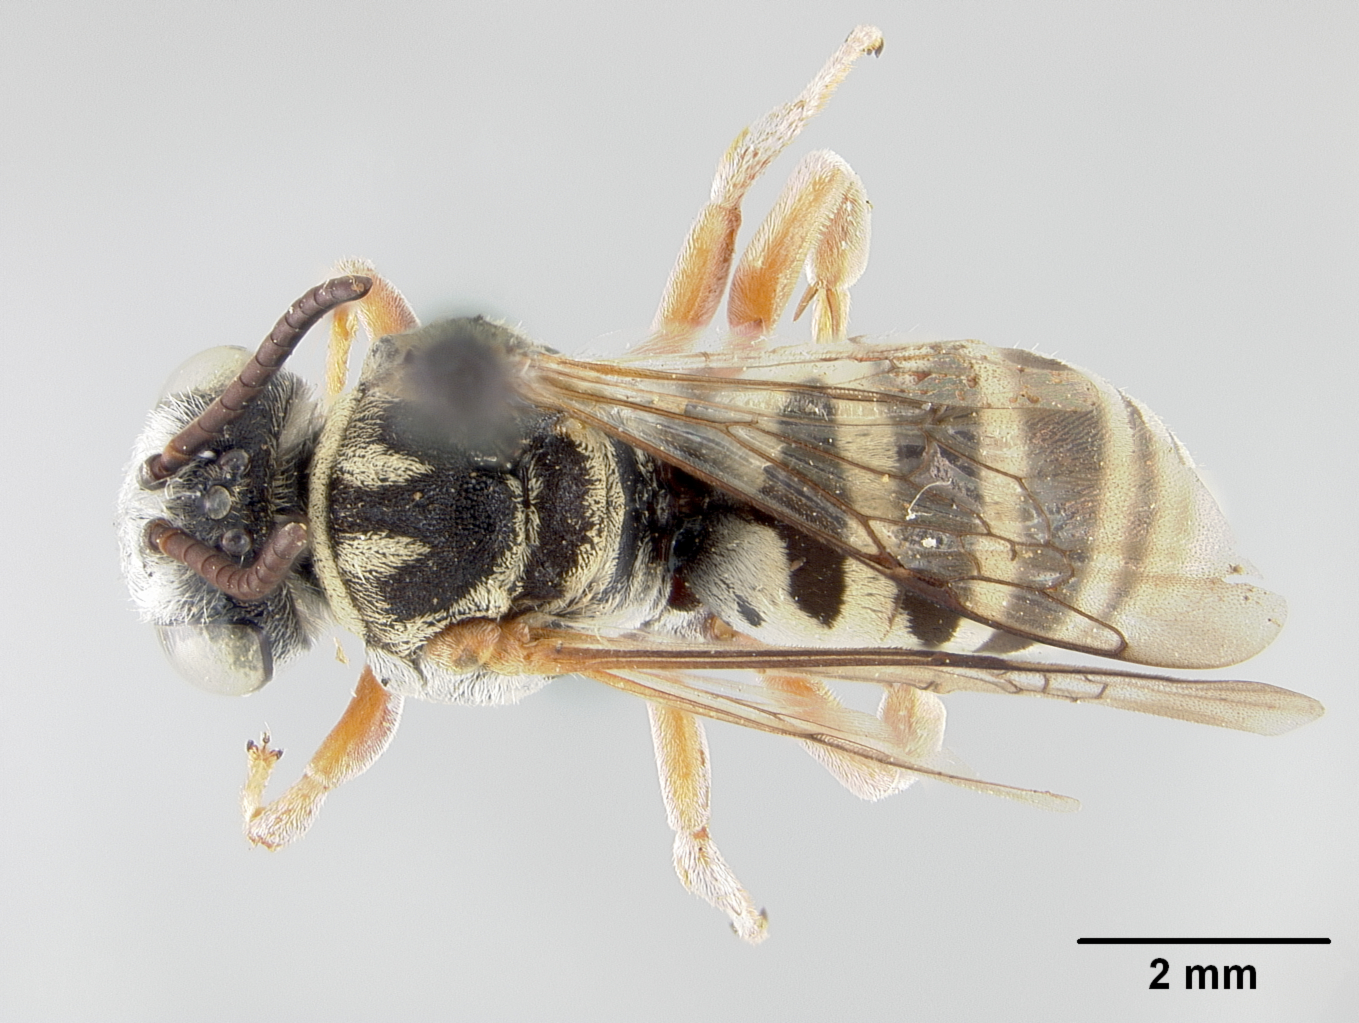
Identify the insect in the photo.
Epeolus sarothrinus
